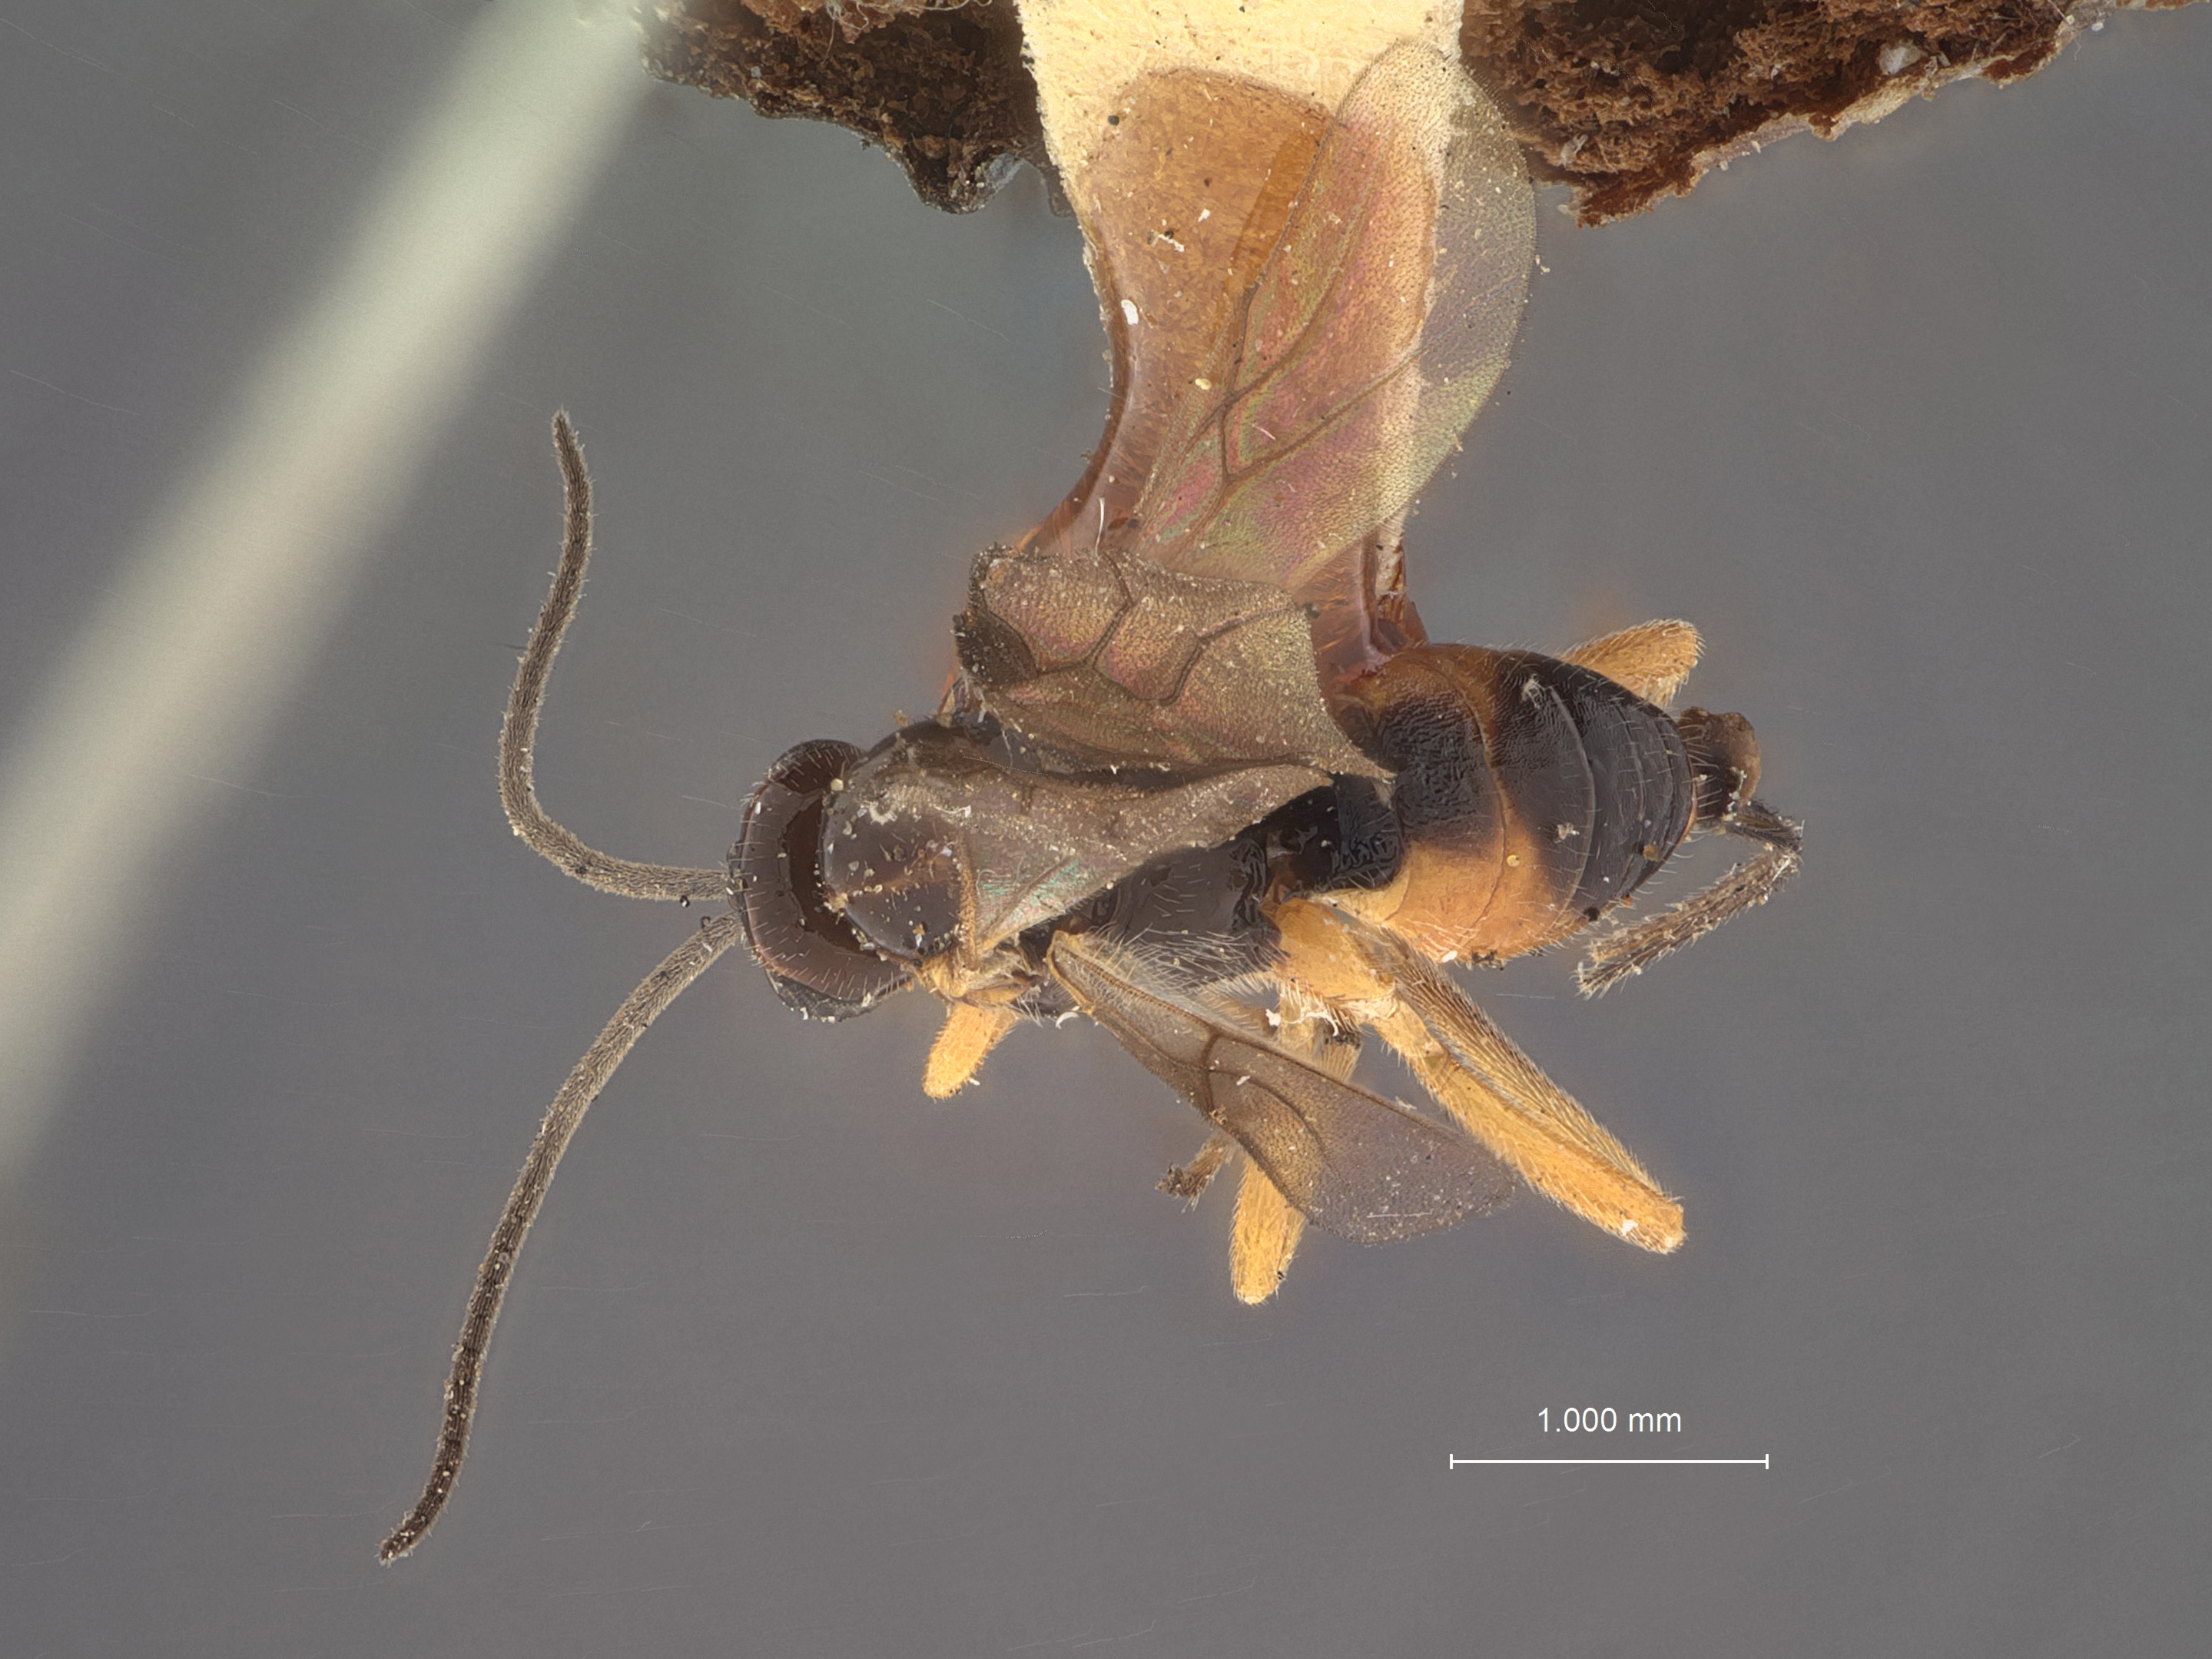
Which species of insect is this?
Microbracon tachypteri
